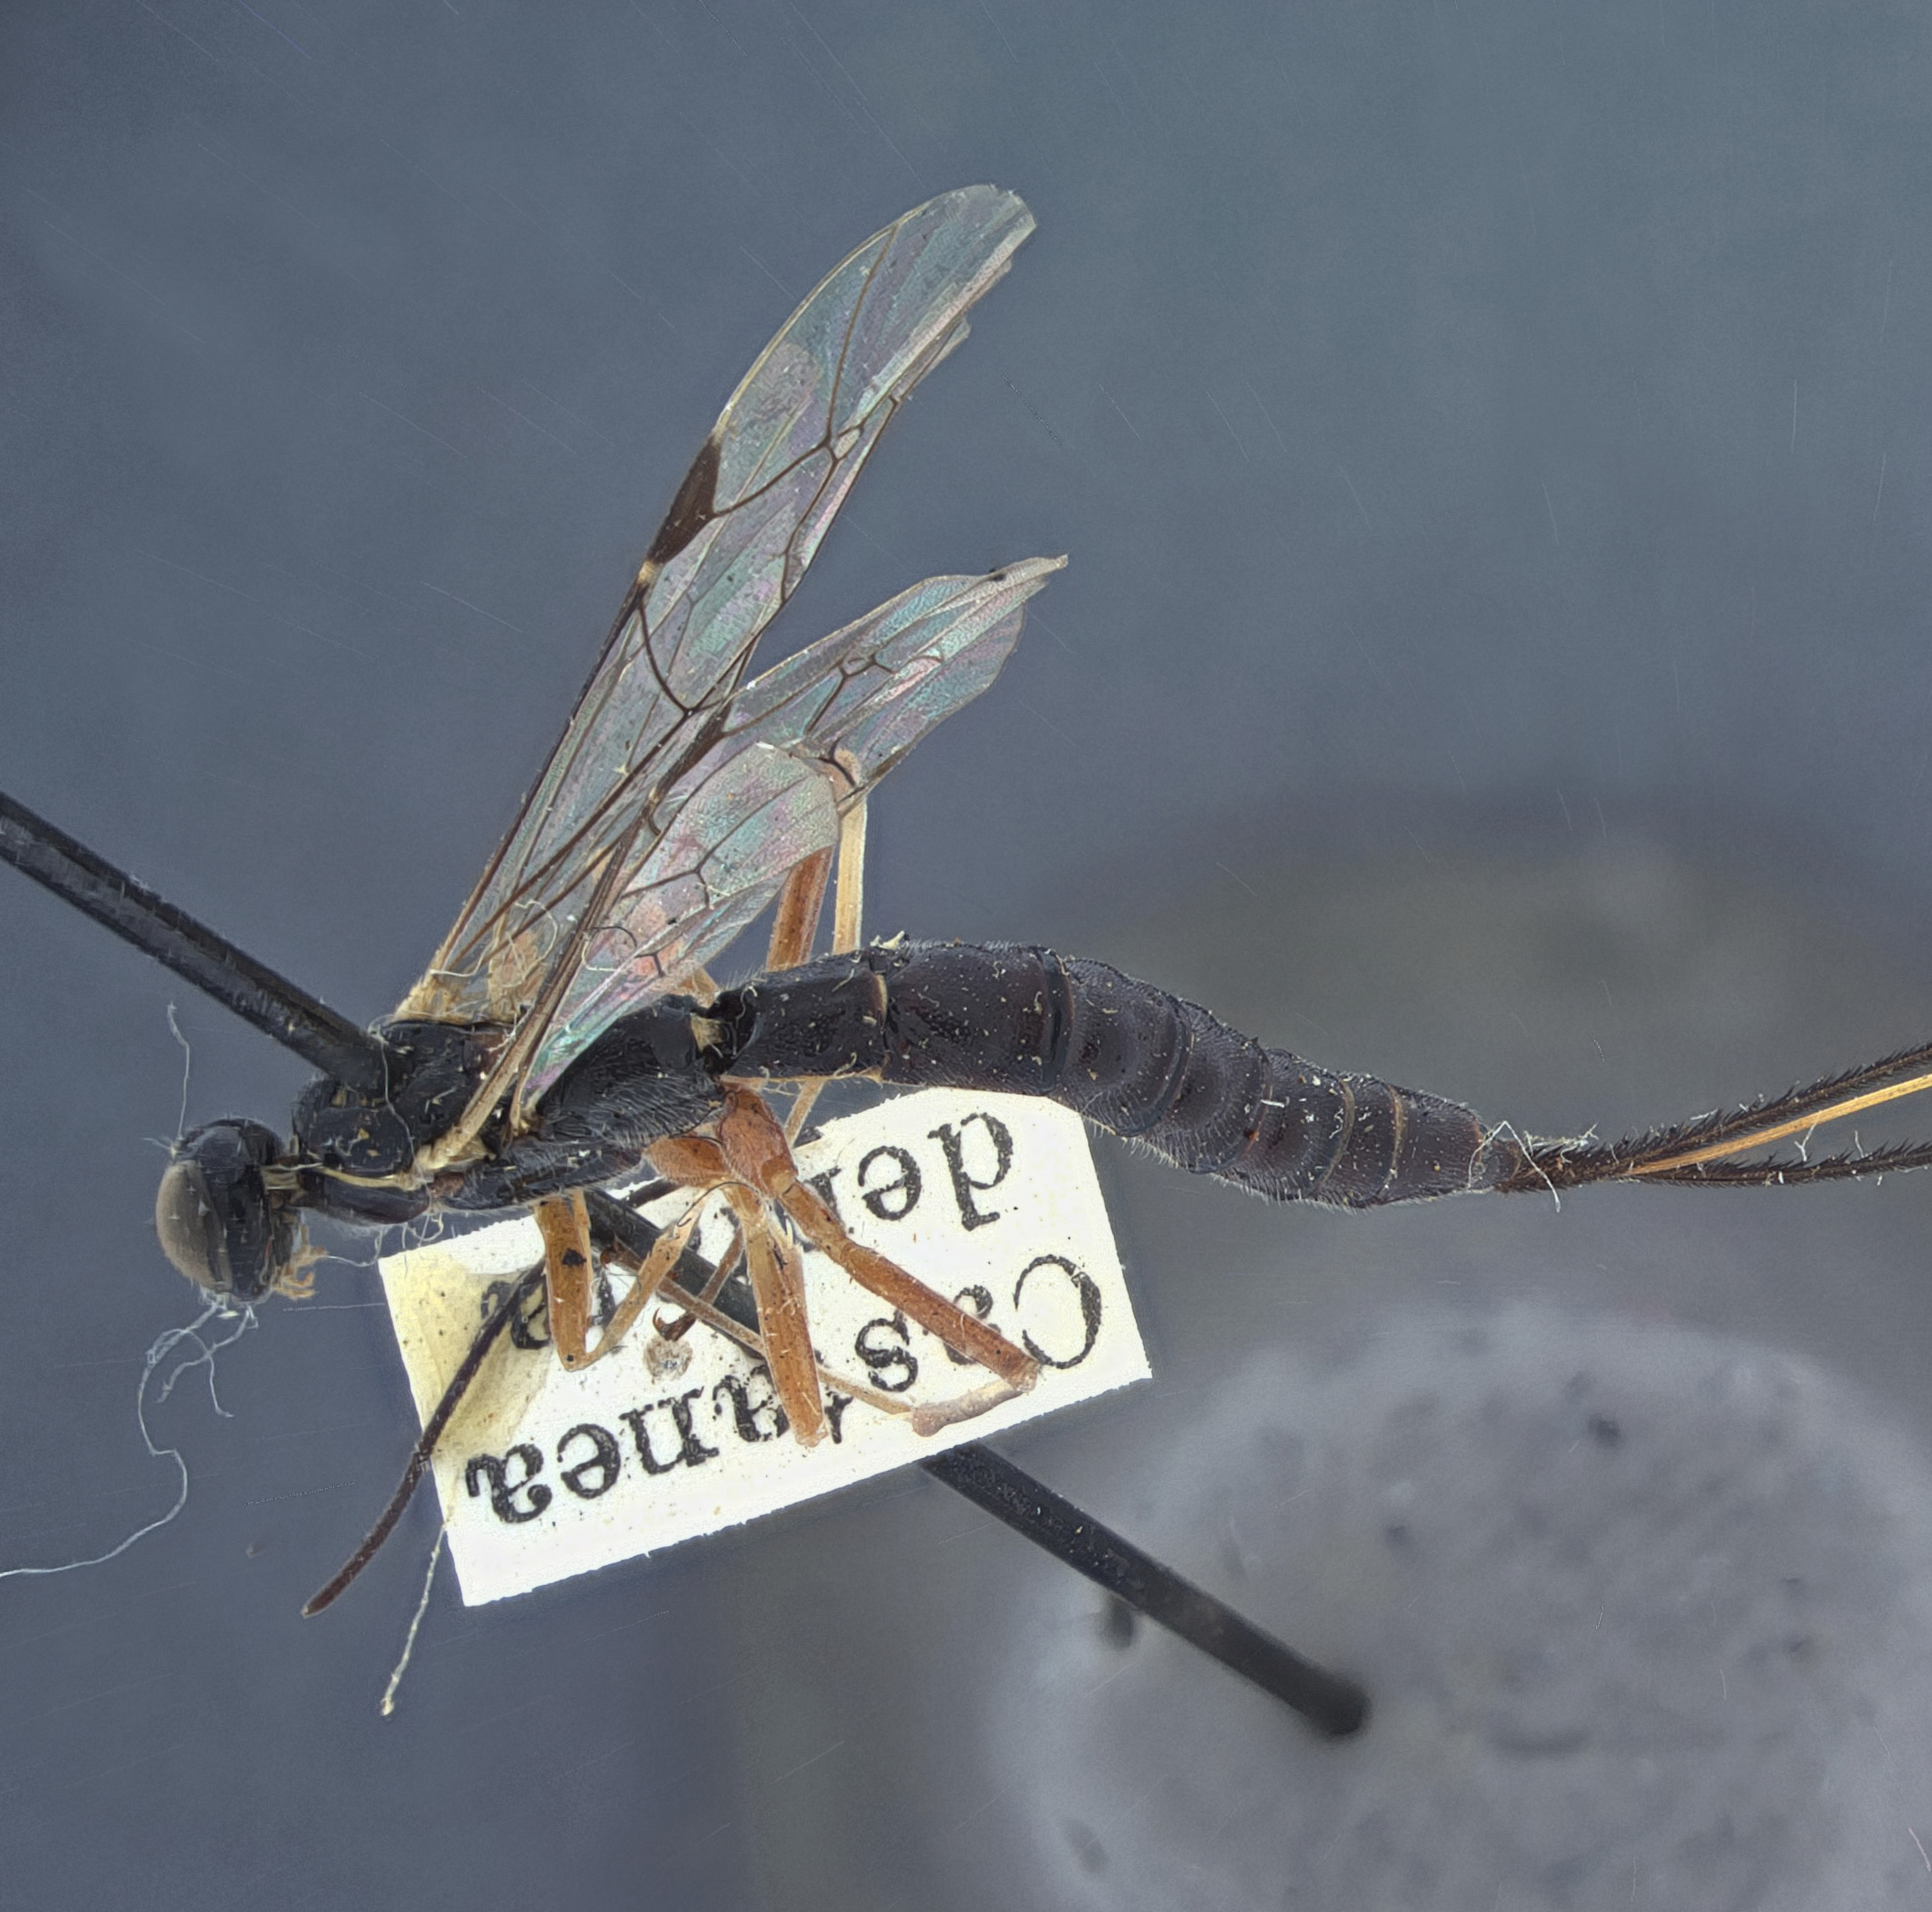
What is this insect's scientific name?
Ephialtes dolichosoma
